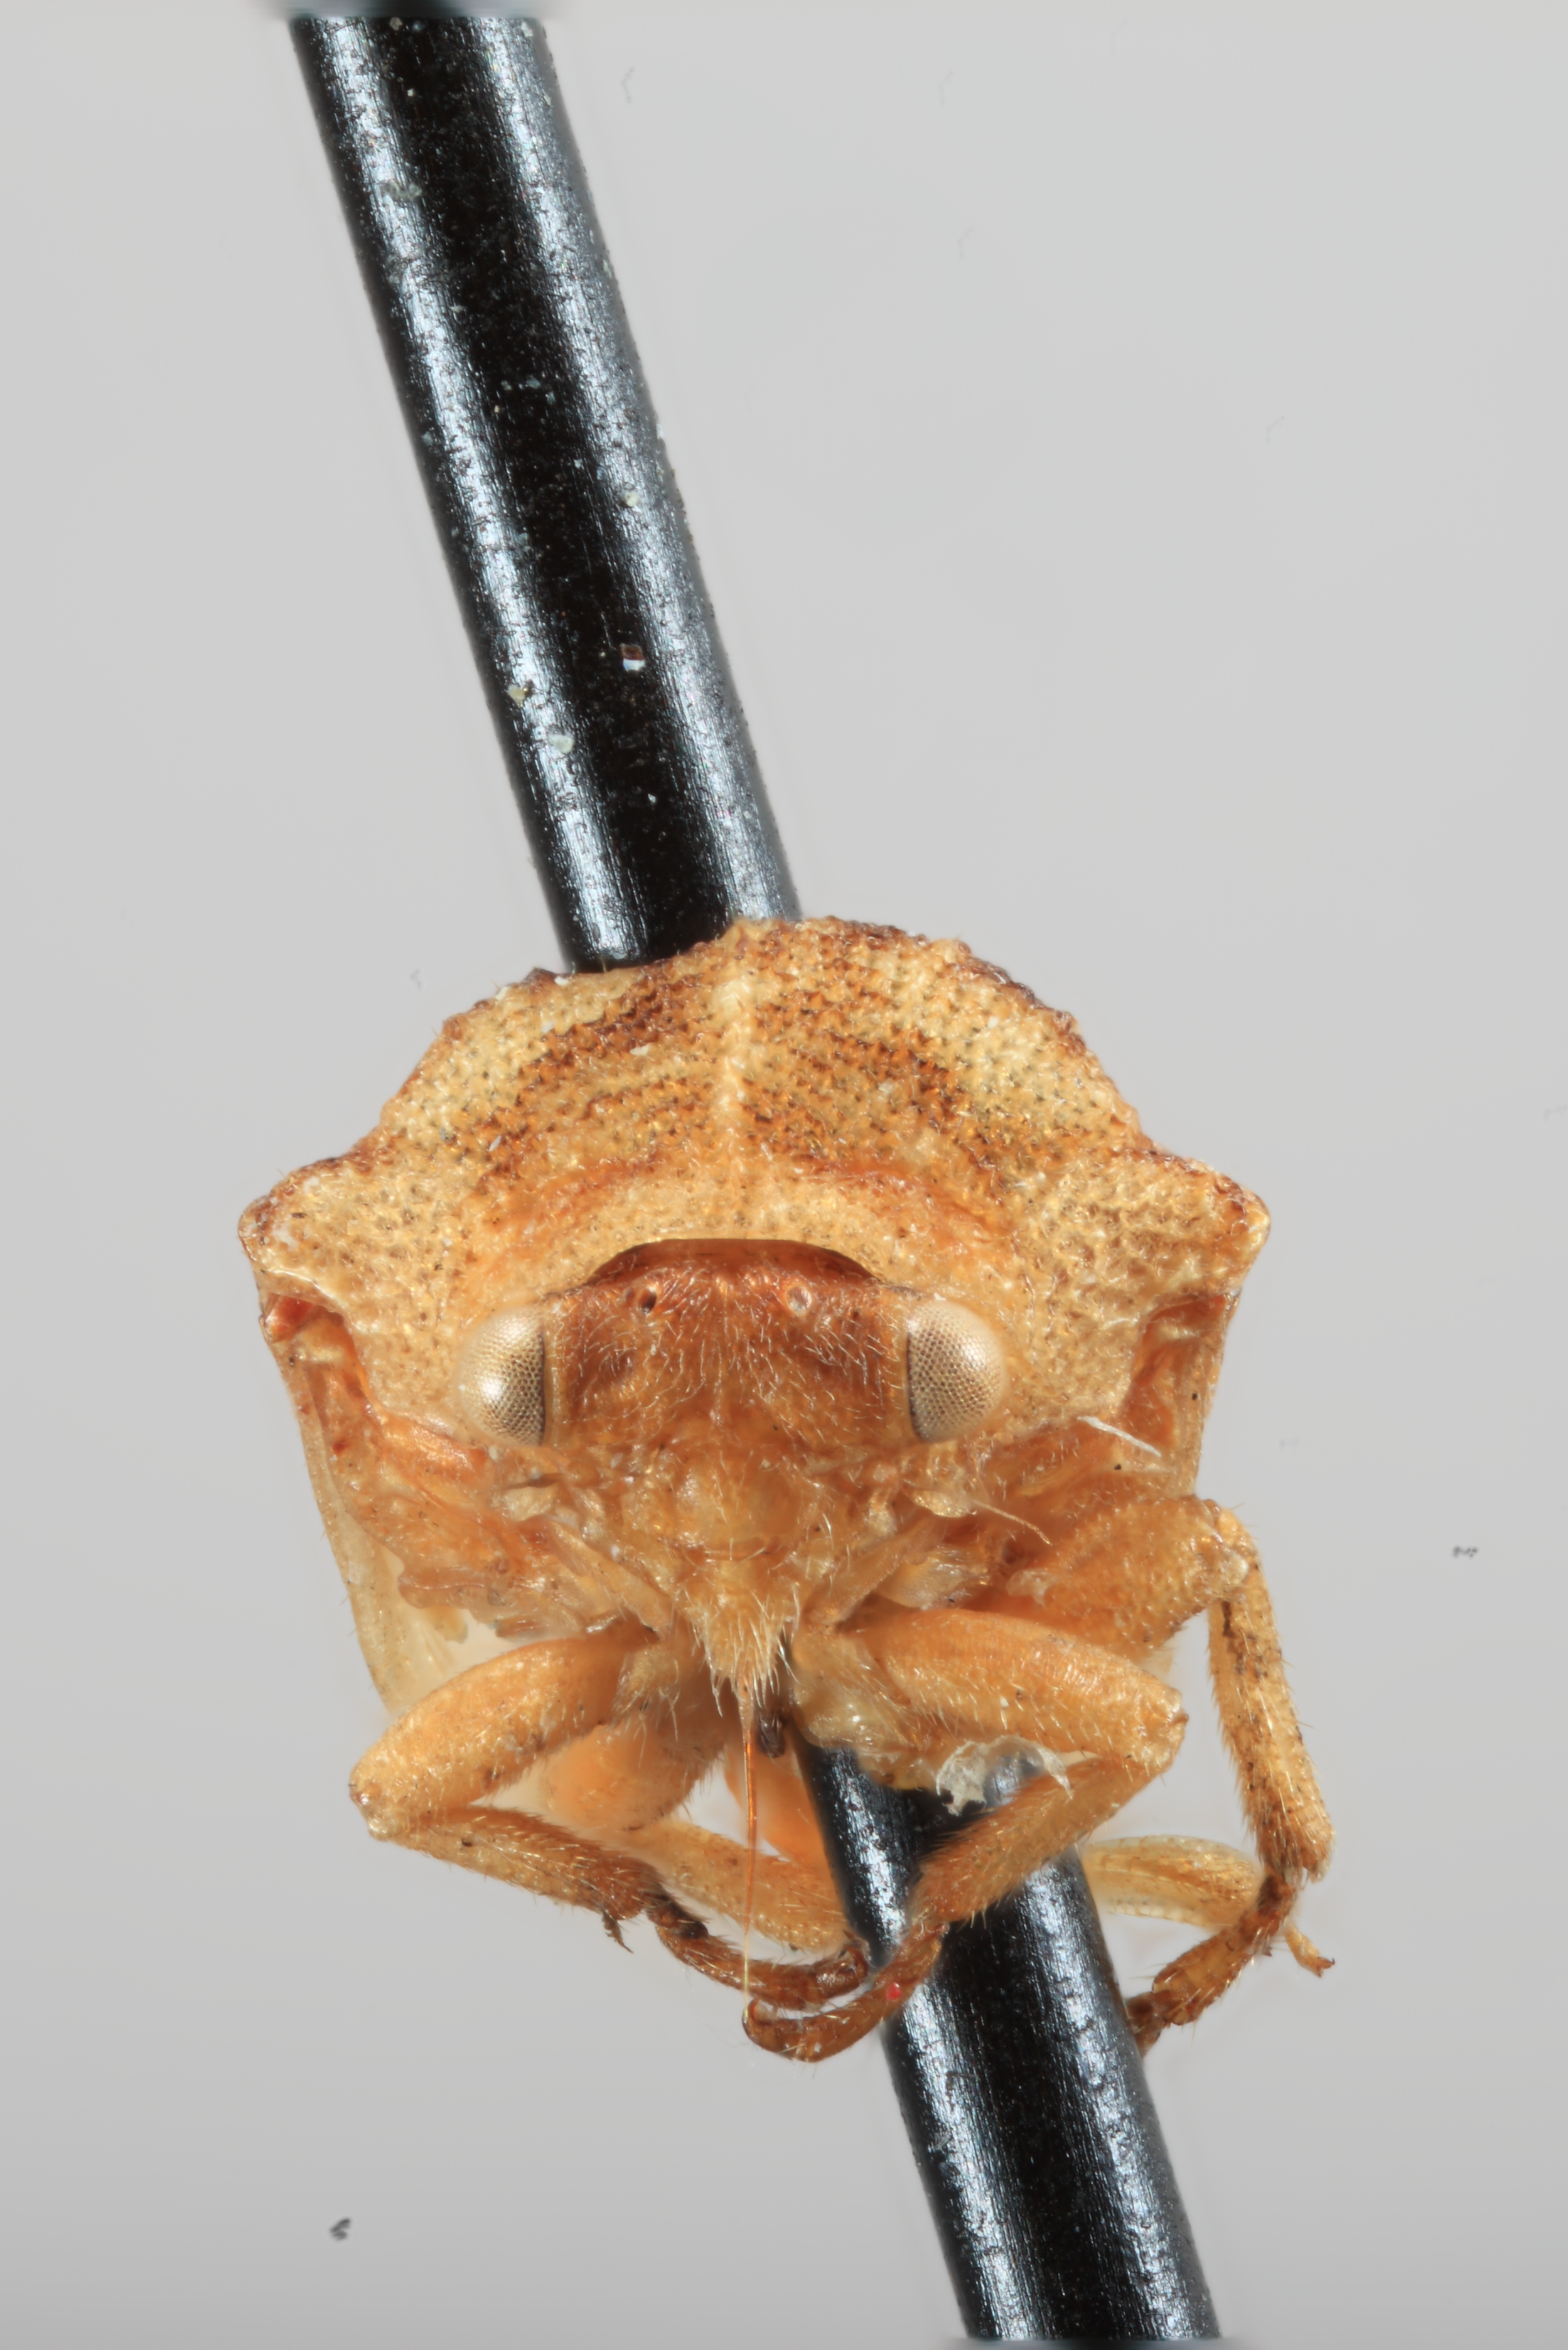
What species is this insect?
Ochropepla ascectoria
